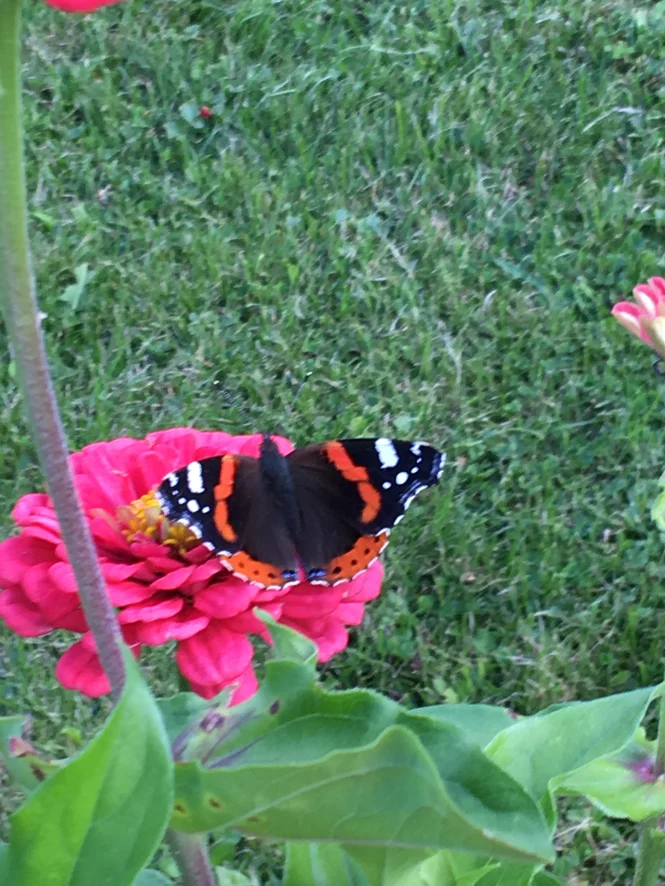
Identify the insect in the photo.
Vanessa atalanta
